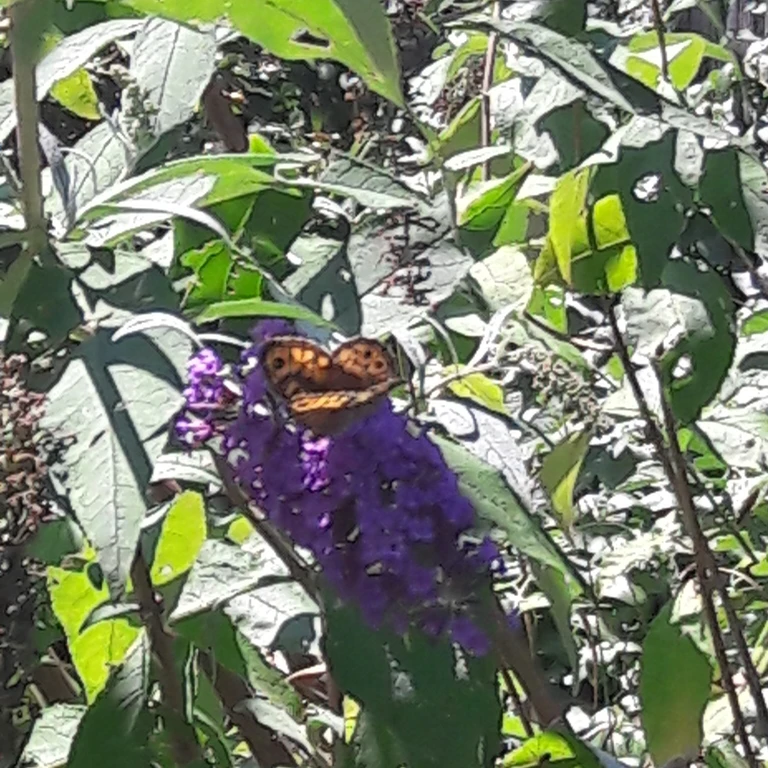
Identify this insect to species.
Lasiommata megera (also Pararge megera)
